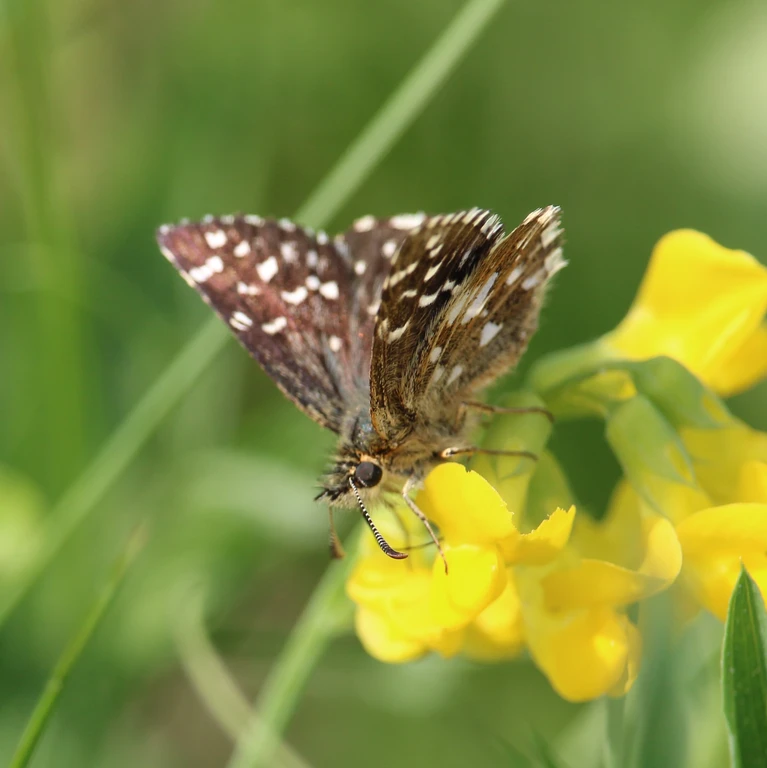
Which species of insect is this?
Pyrgus malvae
